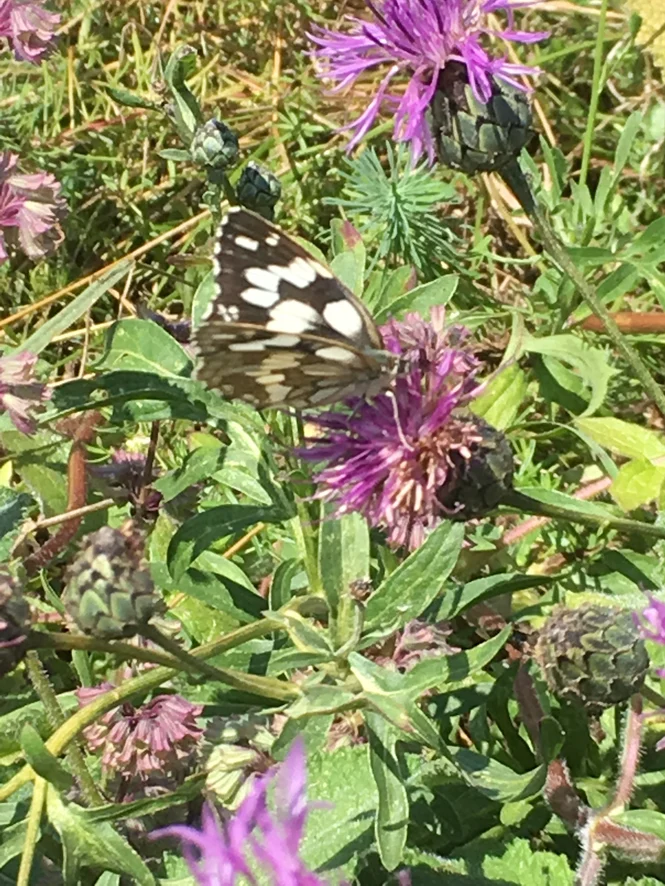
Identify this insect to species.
Melanargia galathea
